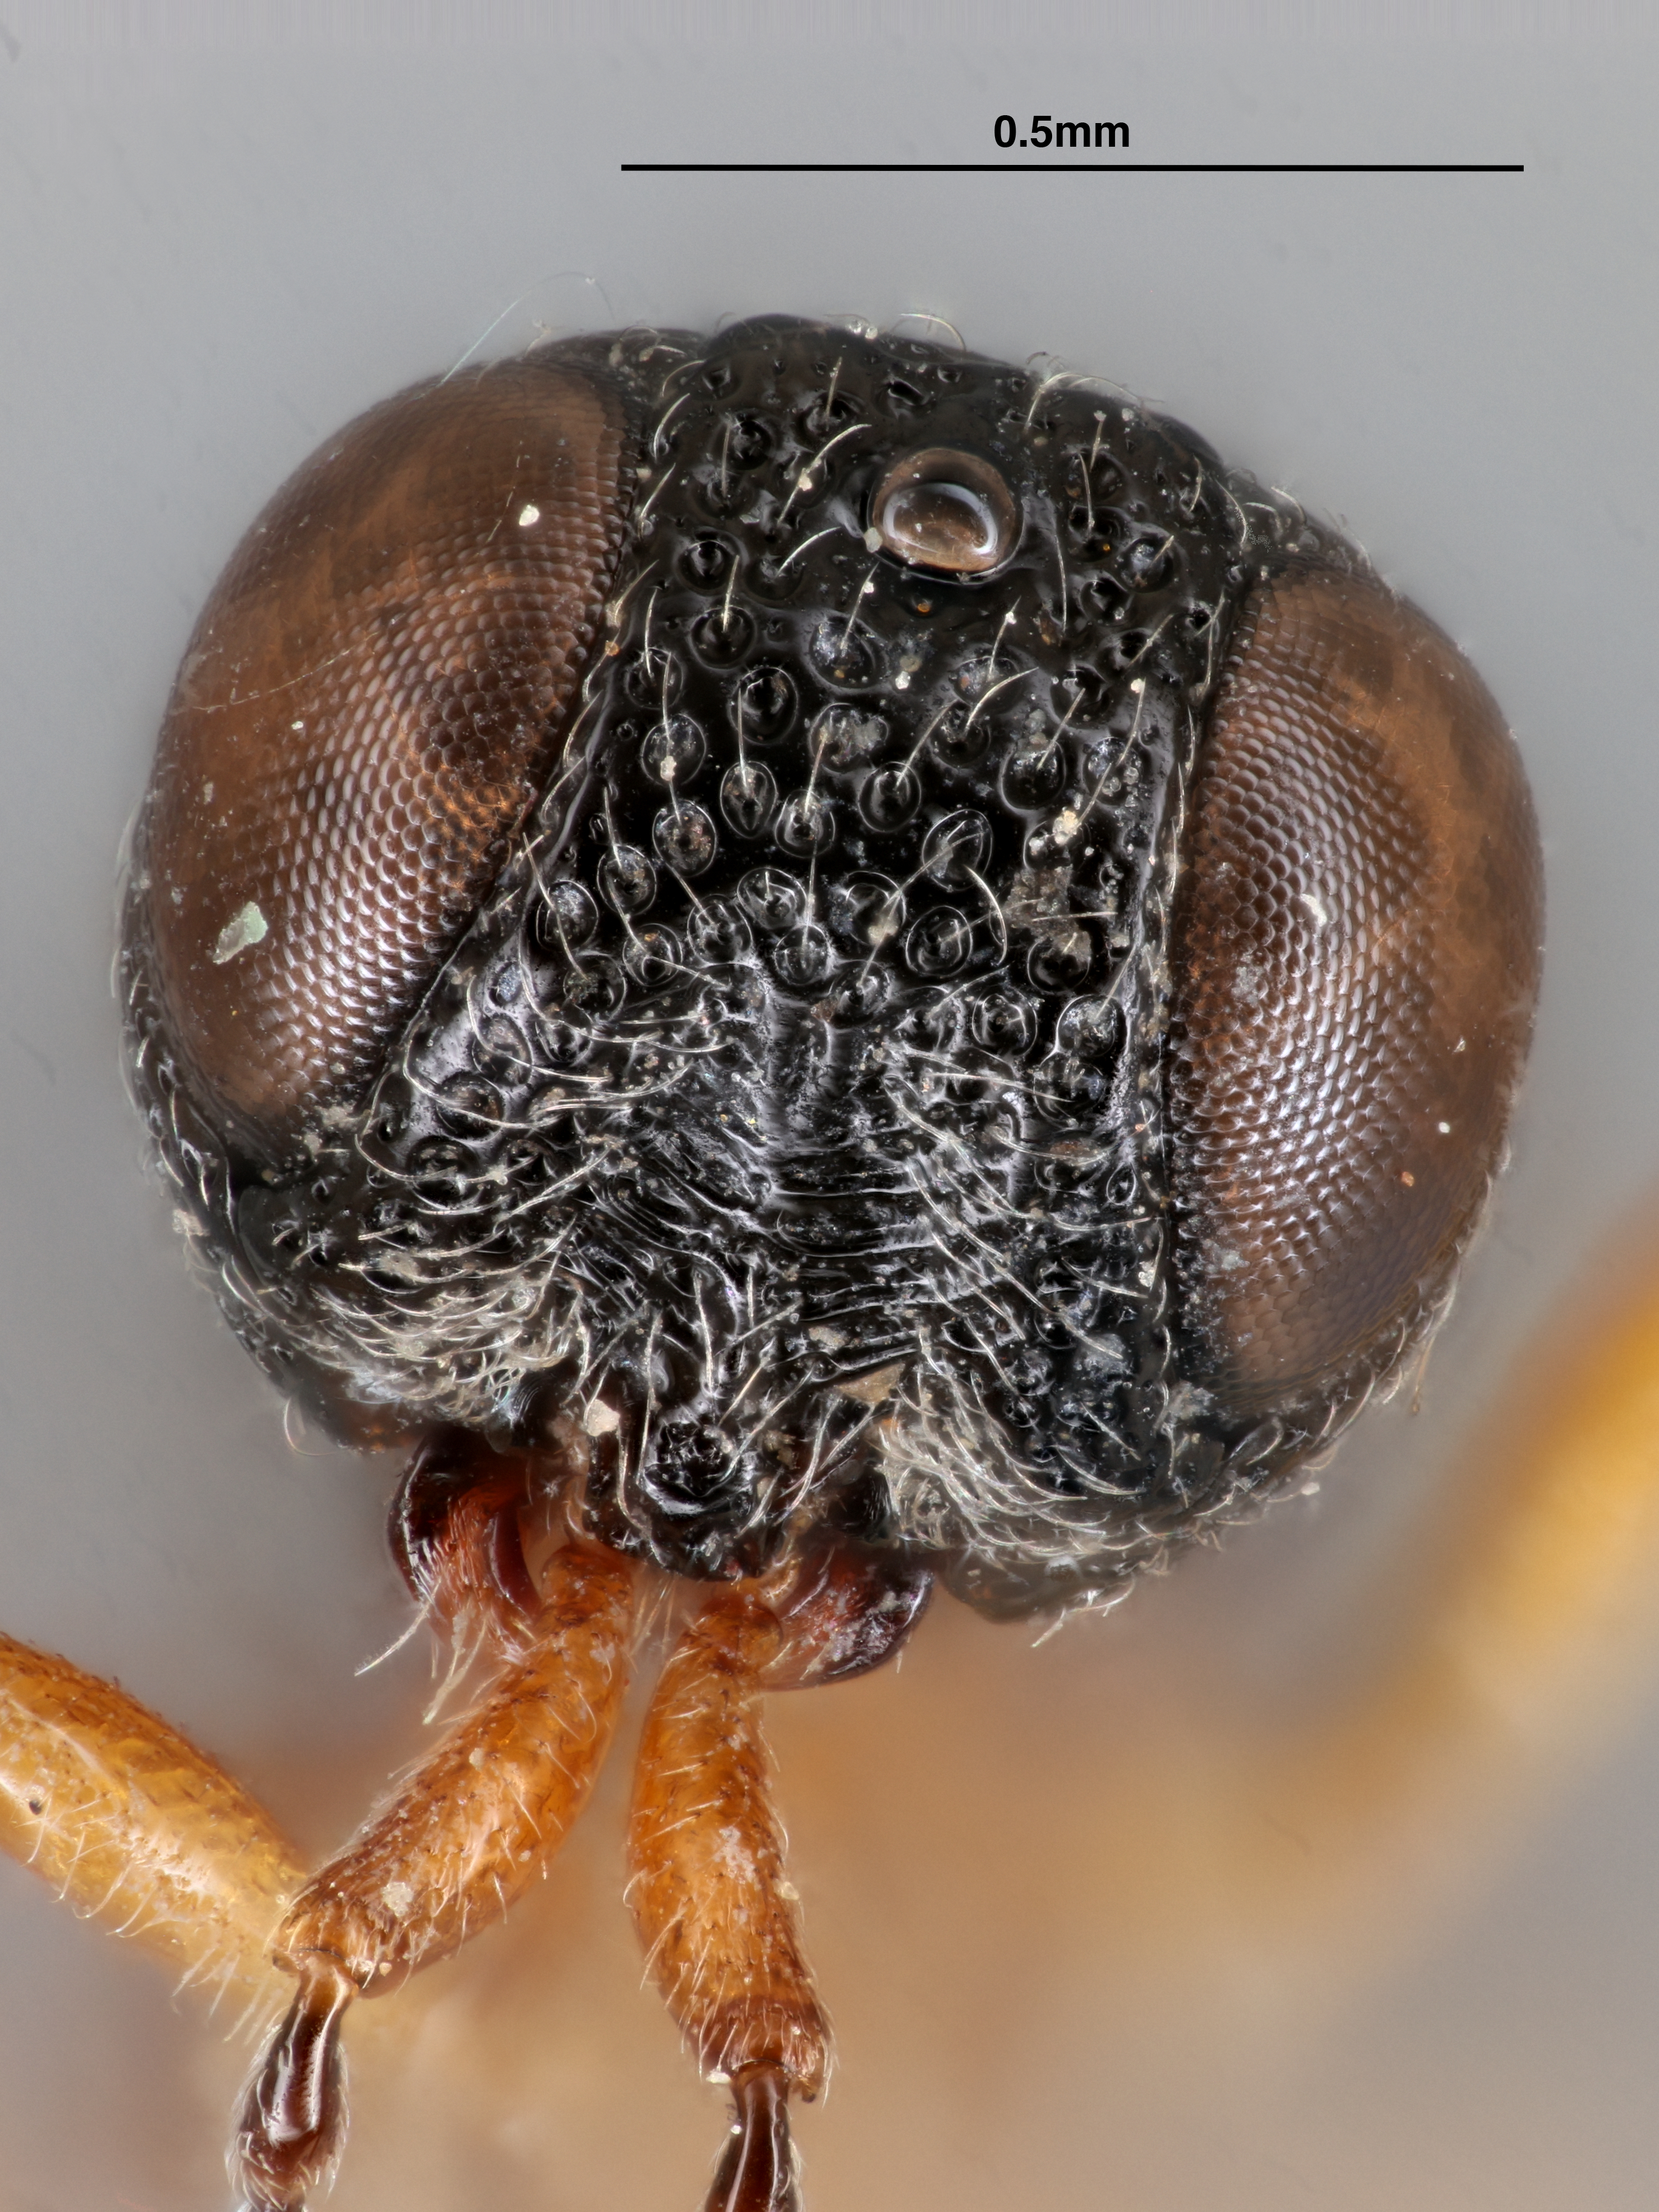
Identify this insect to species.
Habroteleia kotturensis
